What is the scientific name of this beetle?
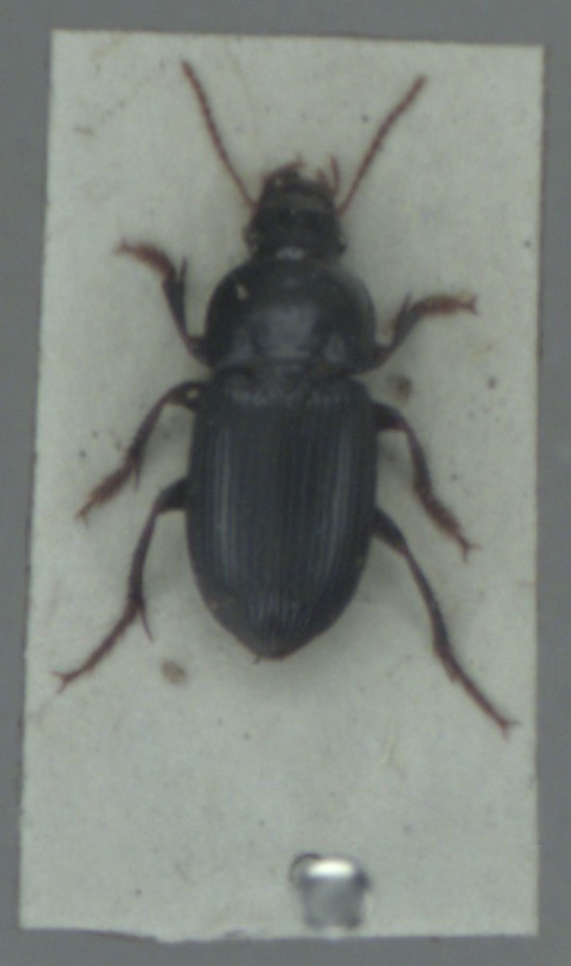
Harpalus tardus
